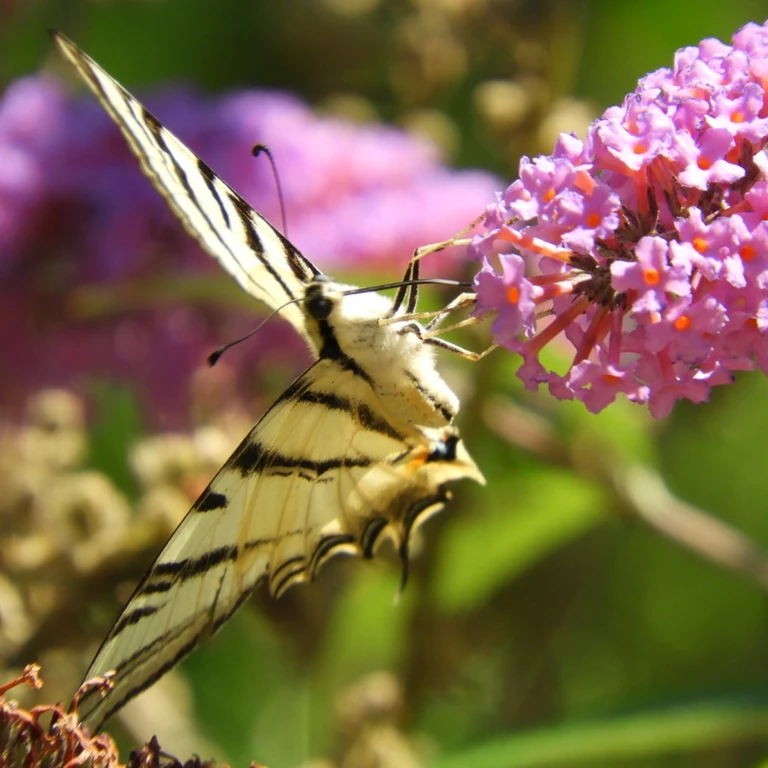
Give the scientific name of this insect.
Iphiclides podalirius
